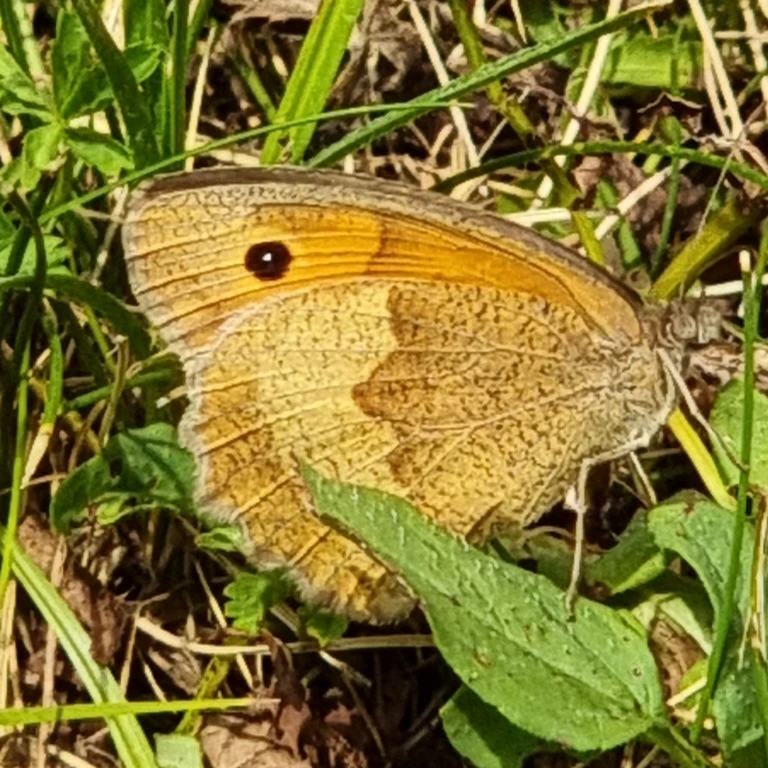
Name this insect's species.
Maniola jurtina
